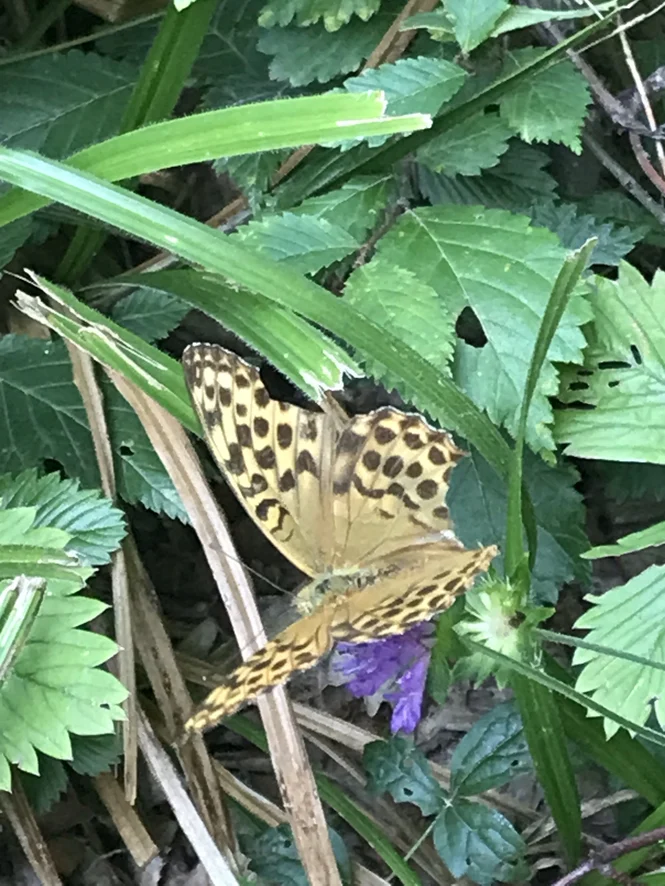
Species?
Argynnis paphia
